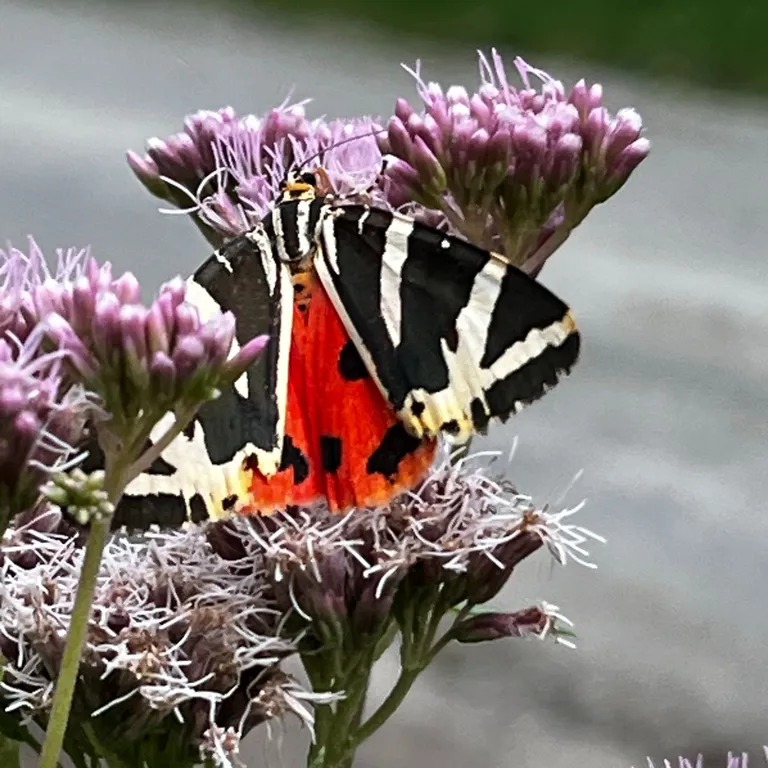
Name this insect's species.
Euplagia quadripunctaria
